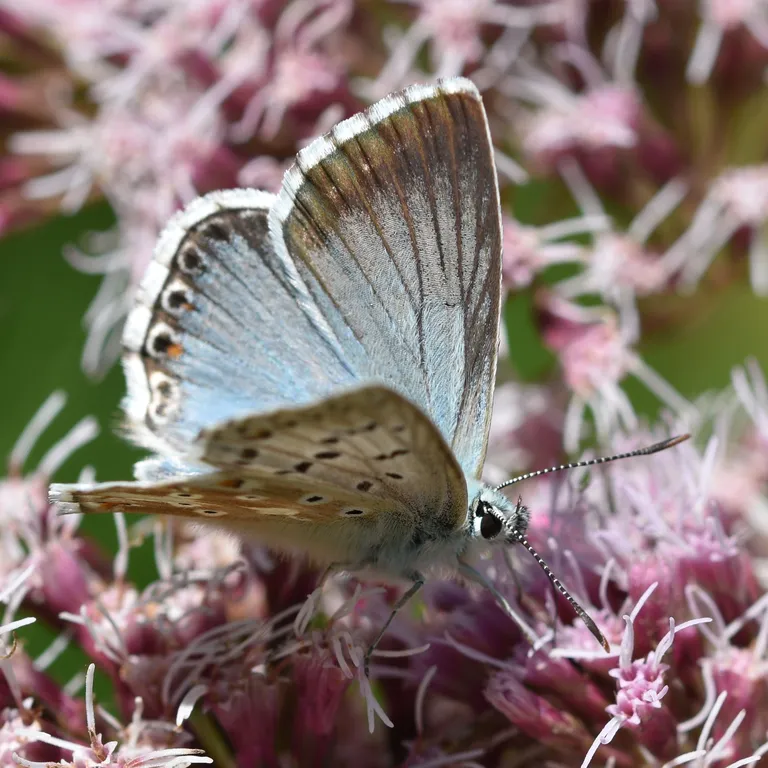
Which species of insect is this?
Lysandra coridon
